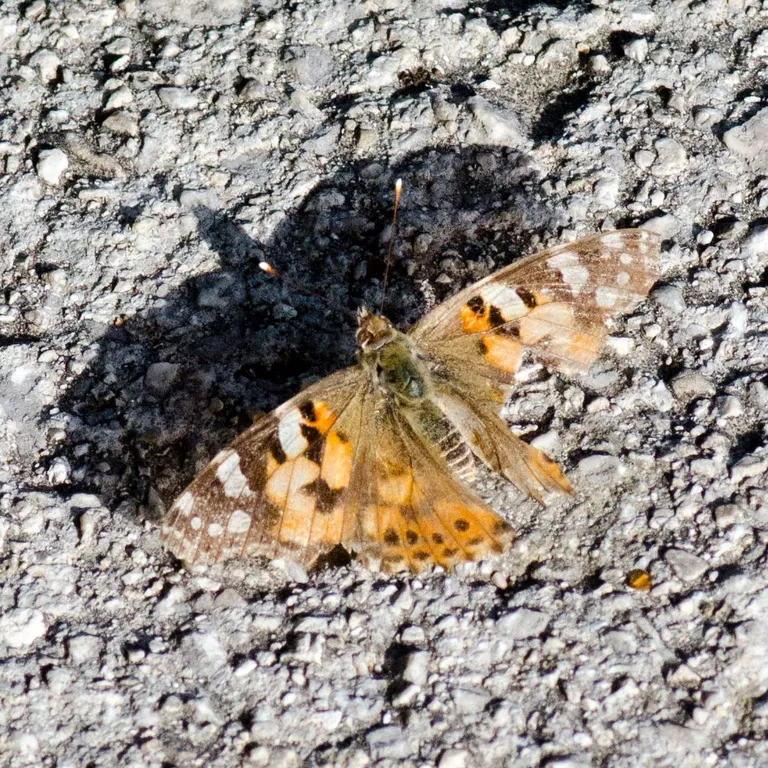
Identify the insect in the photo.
Vanessa cardui
